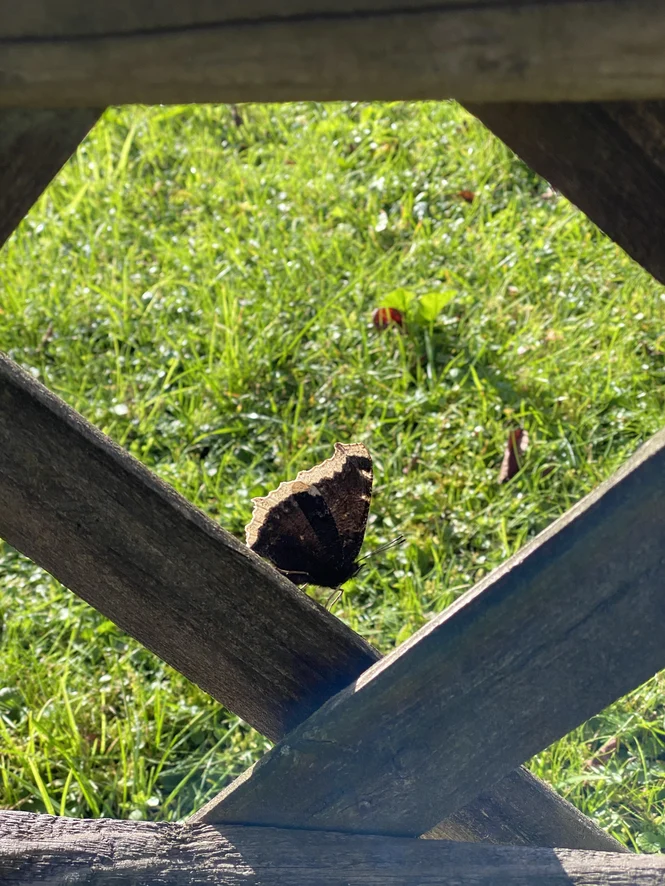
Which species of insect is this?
Nymphalis antiopa
